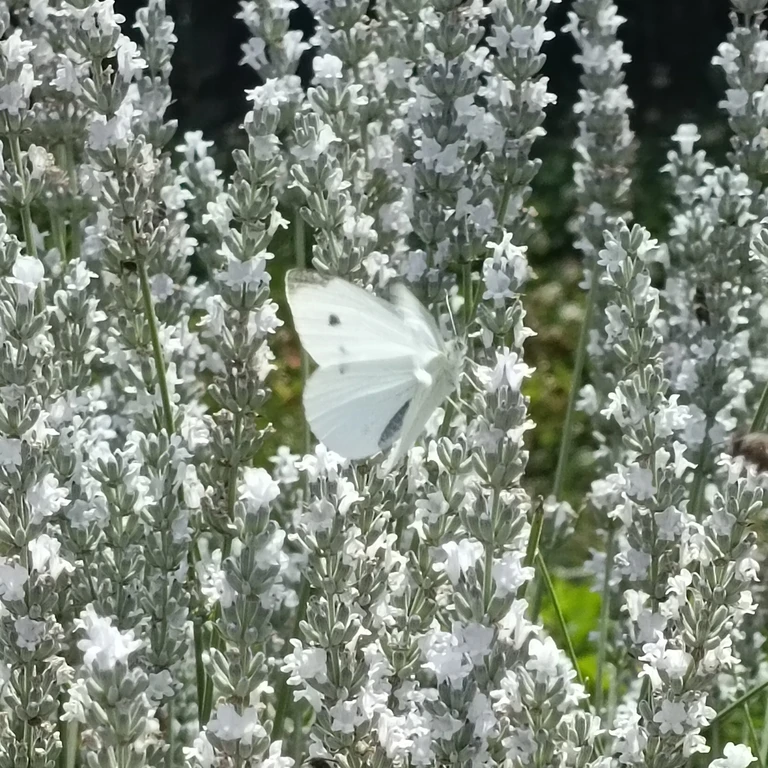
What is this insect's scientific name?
Pieris rapae
